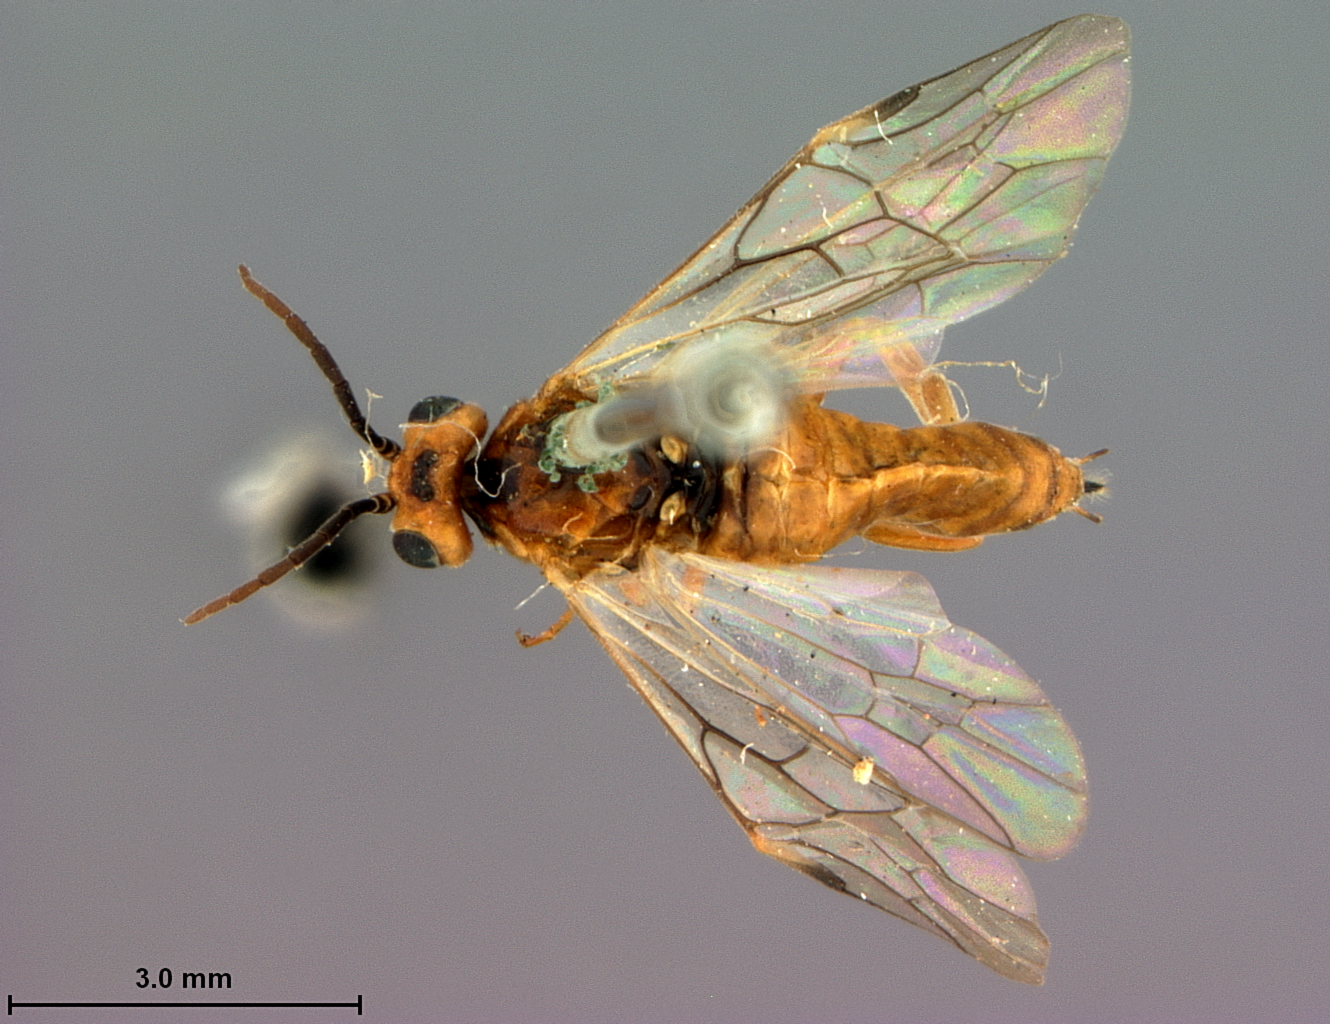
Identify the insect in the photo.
Cryptocampus macgillivrayi
